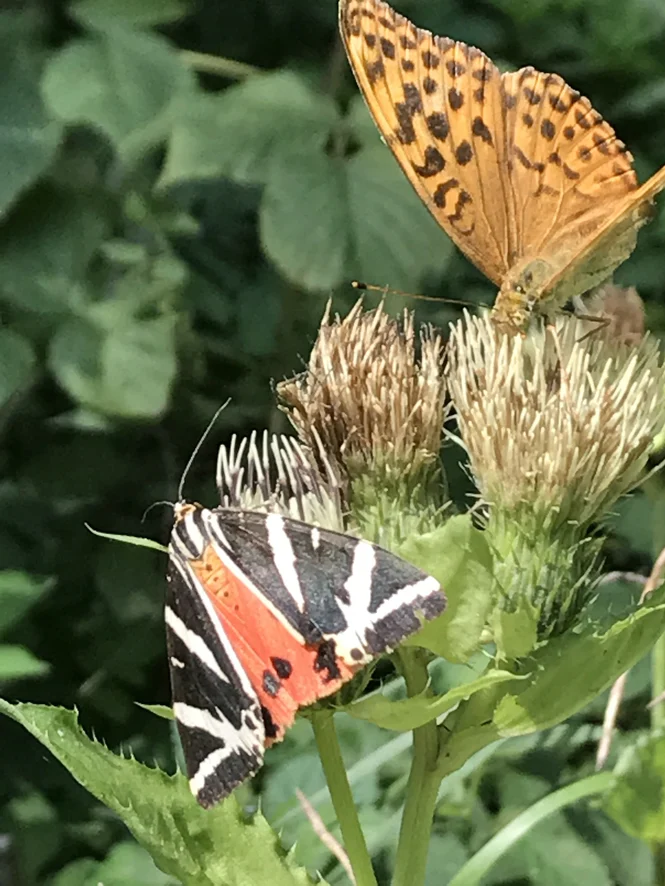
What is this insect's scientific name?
Euplagia quadripunctaria
